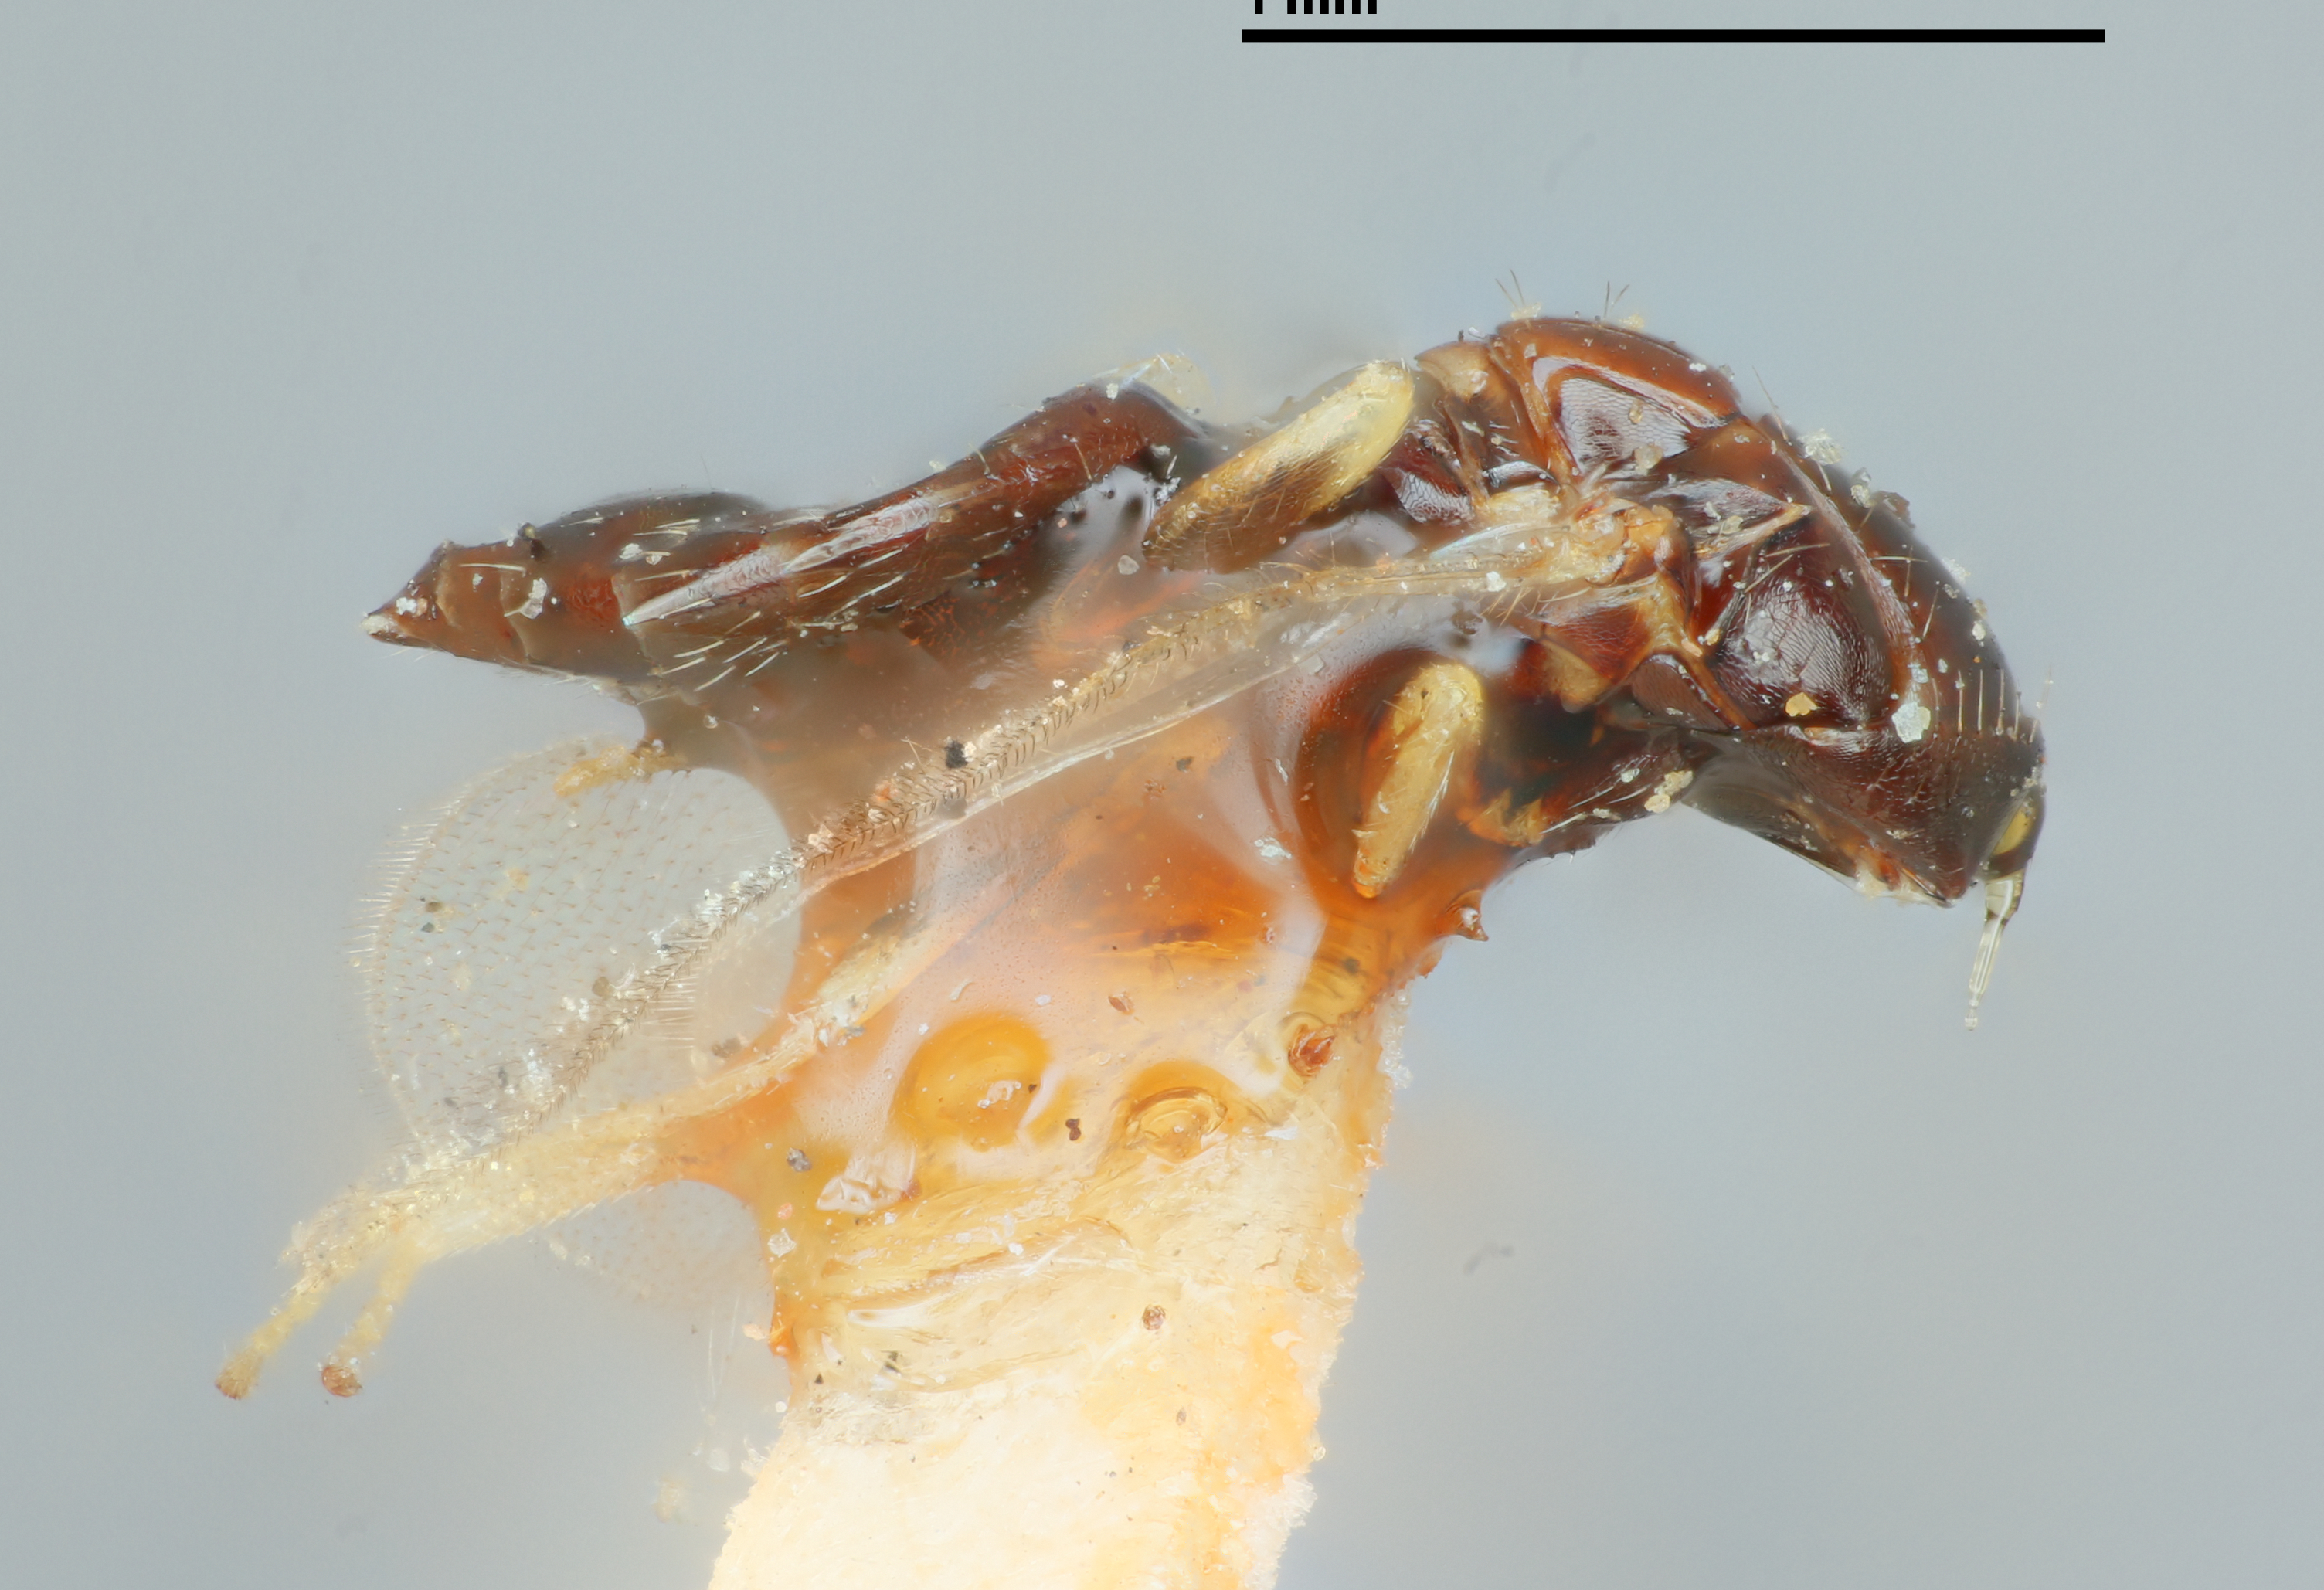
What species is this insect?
Tetrastichoides lasiopterae
